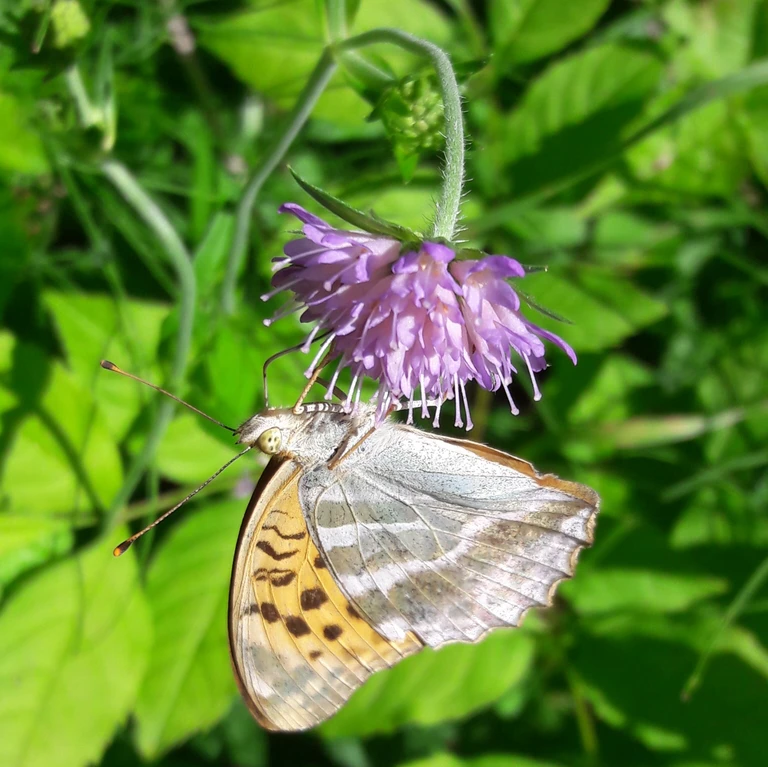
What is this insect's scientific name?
Argynnis paphia
